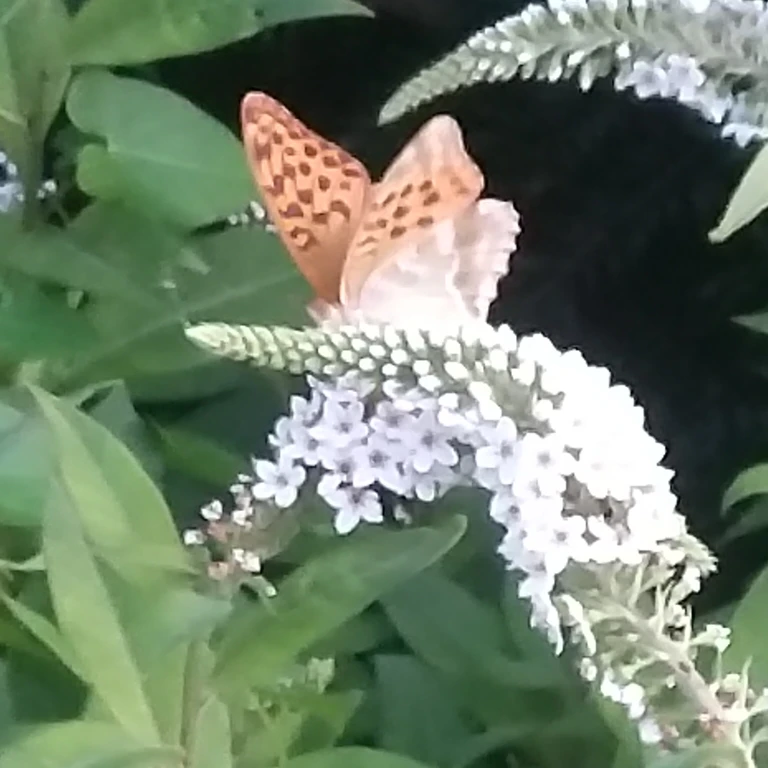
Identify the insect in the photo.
Argynnis paphia
